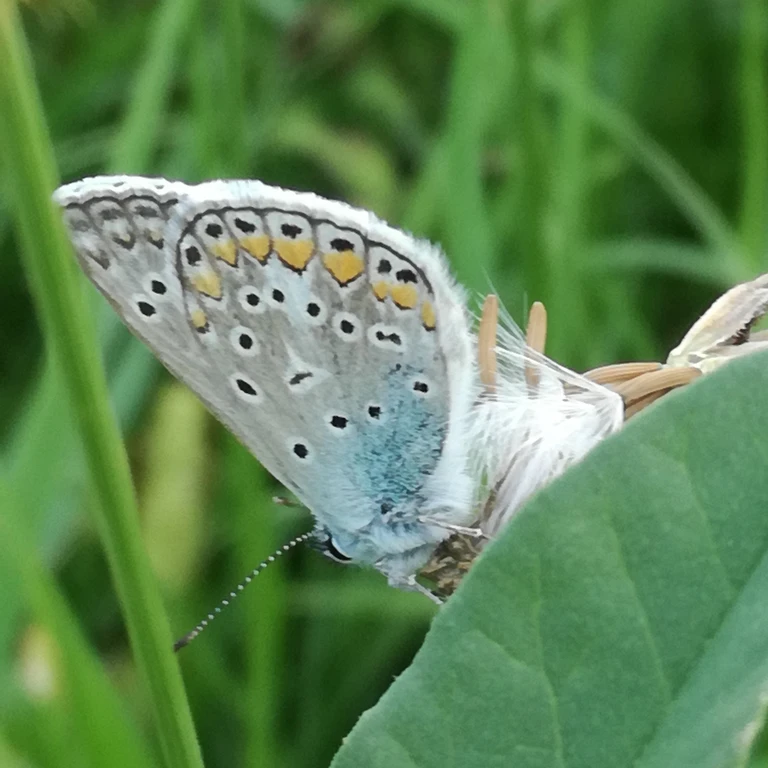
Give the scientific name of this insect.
Polyommatus icarus
